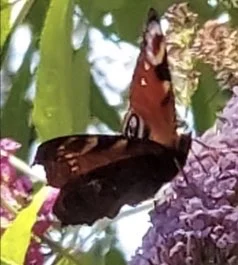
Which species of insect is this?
Aglais io
